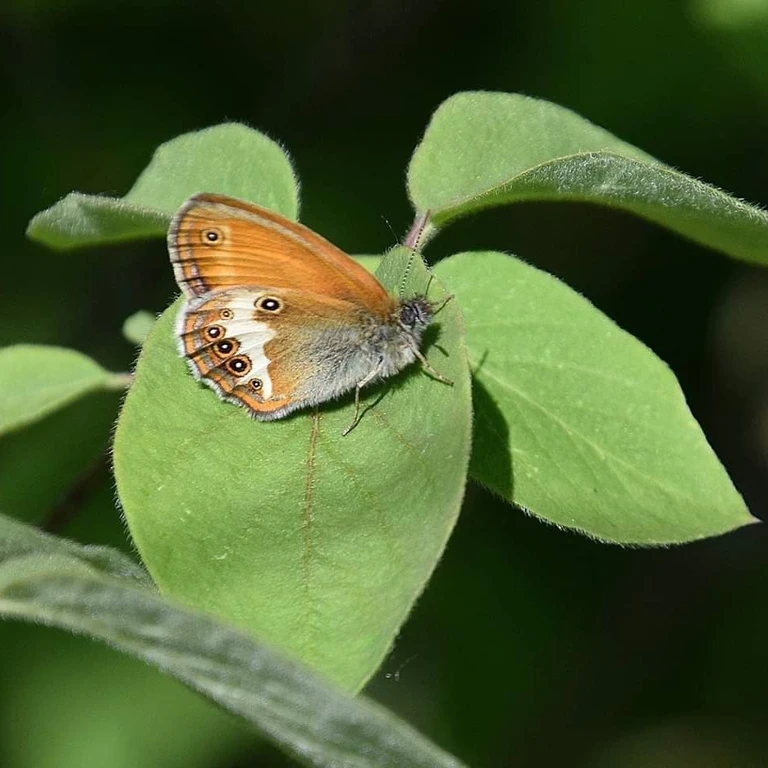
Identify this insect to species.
Coenonympha arcania
